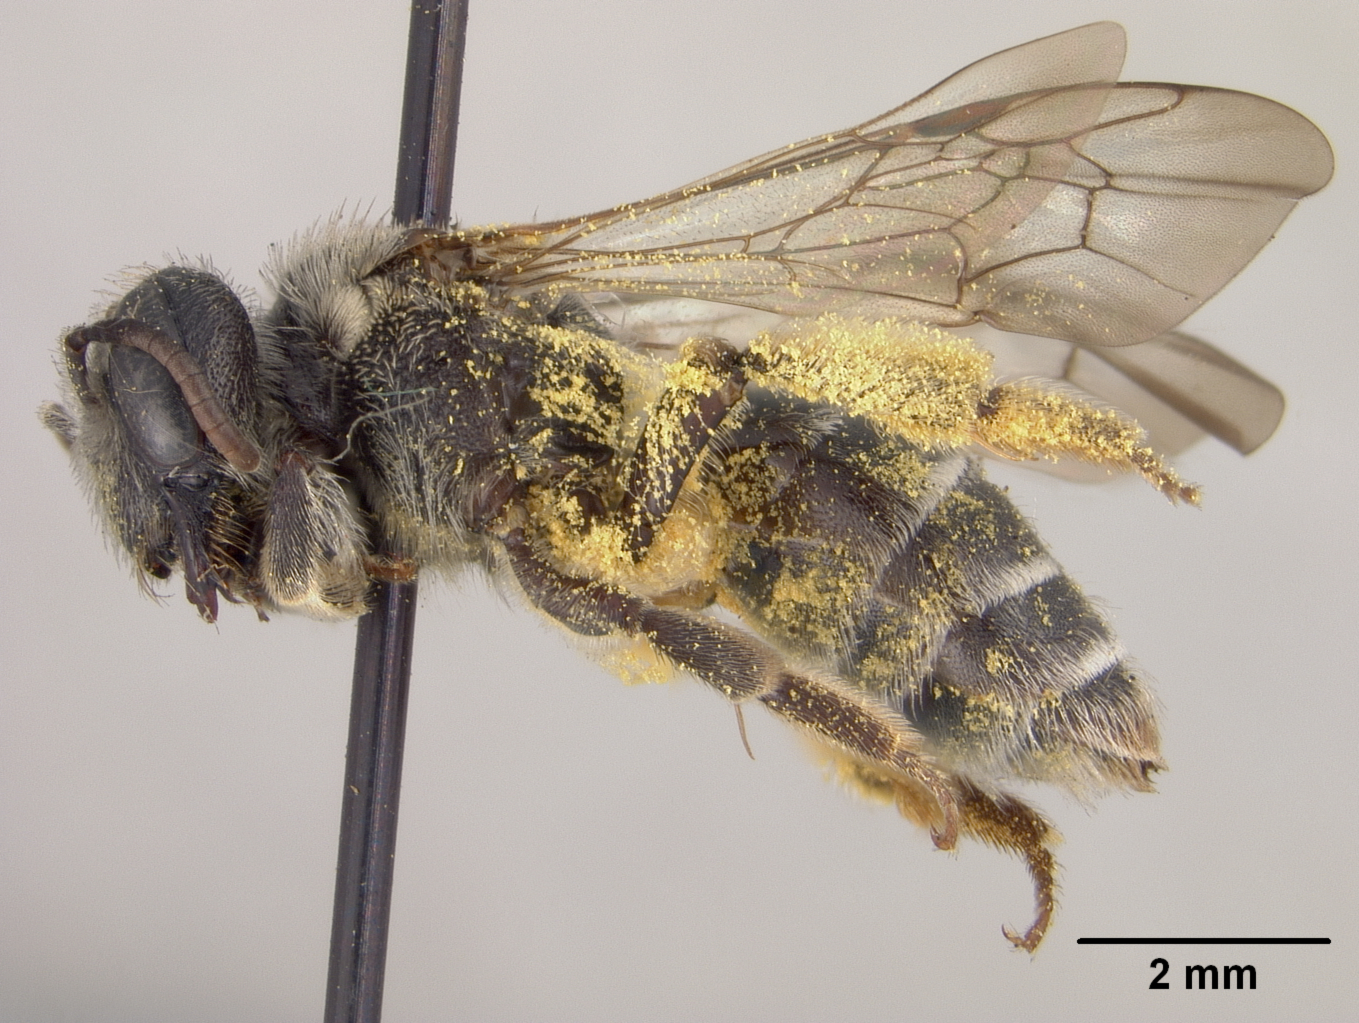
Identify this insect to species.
Andrena virginiana
